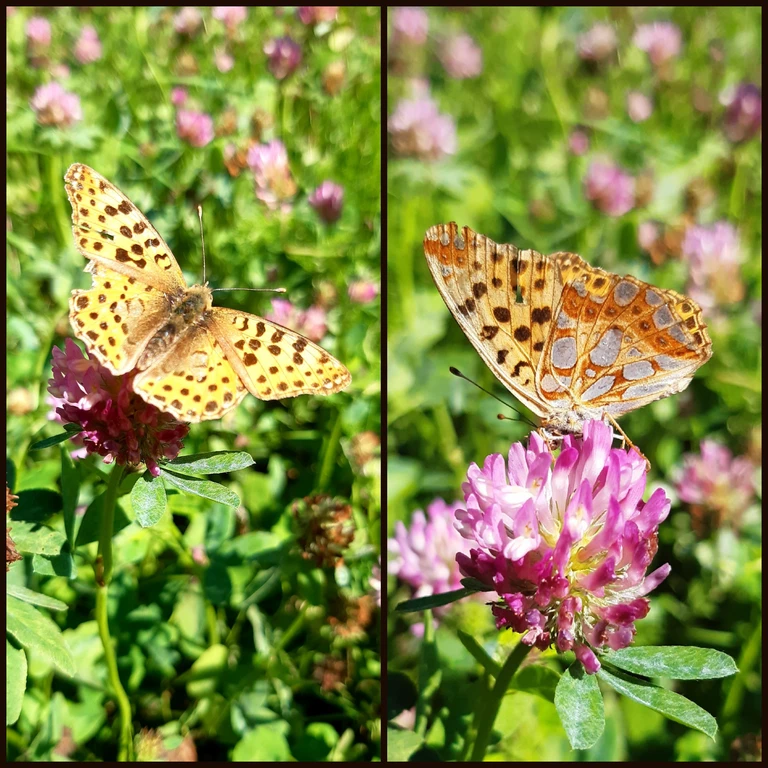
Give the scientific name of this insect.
Issoria lathonia
